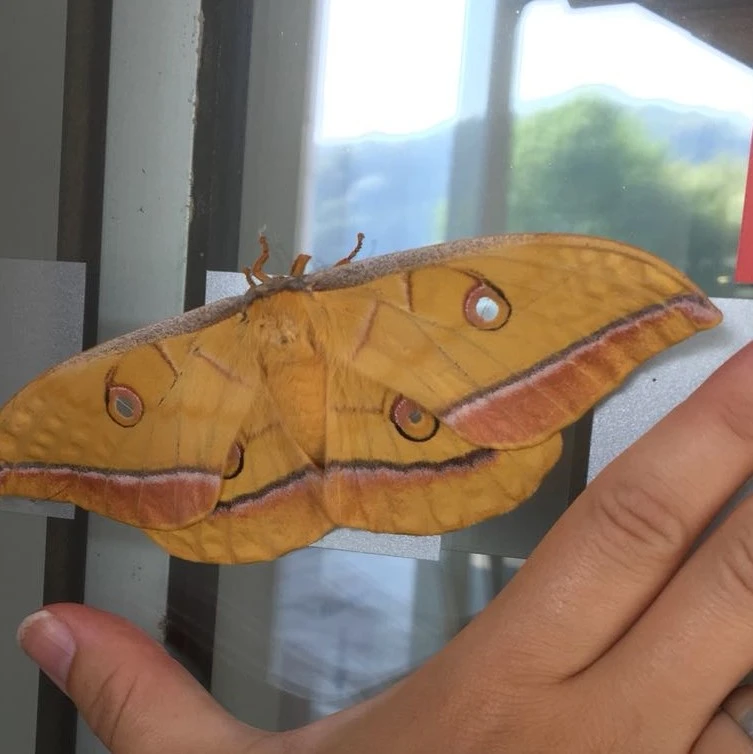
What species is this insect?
Antheraea yamamai
